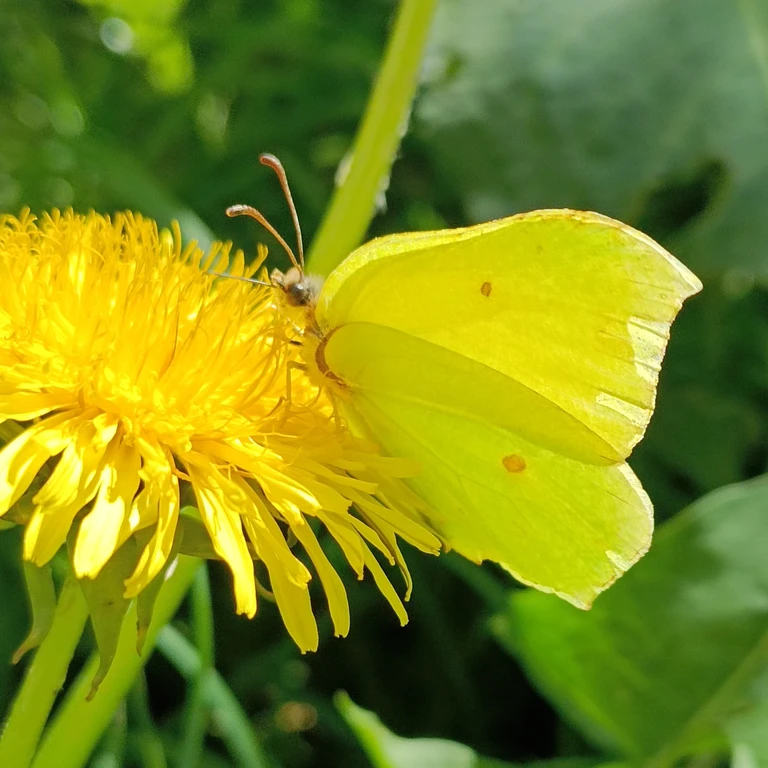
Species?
Gonepteryx rhamni
